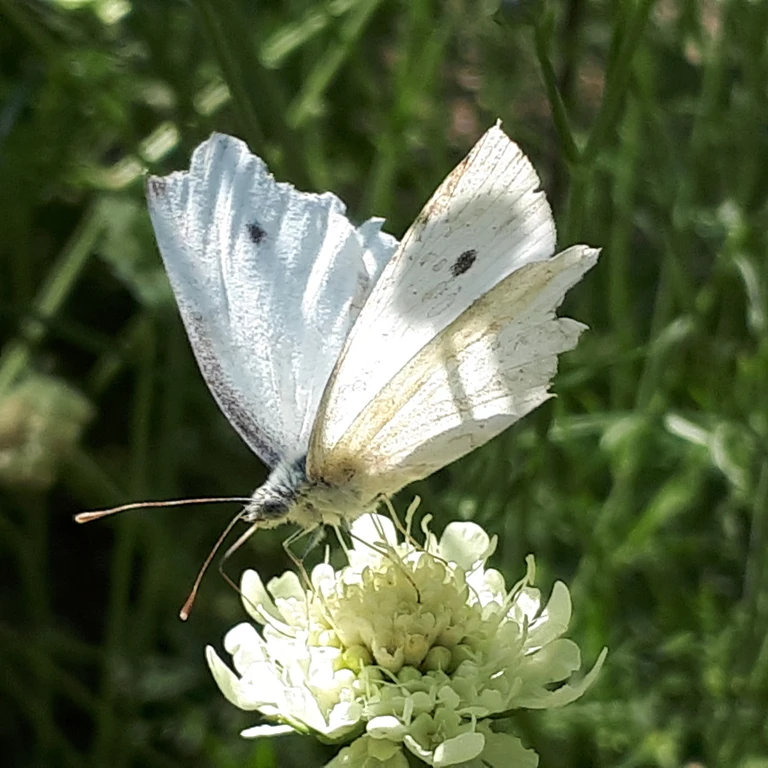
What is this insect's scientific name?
Pieris rapae
